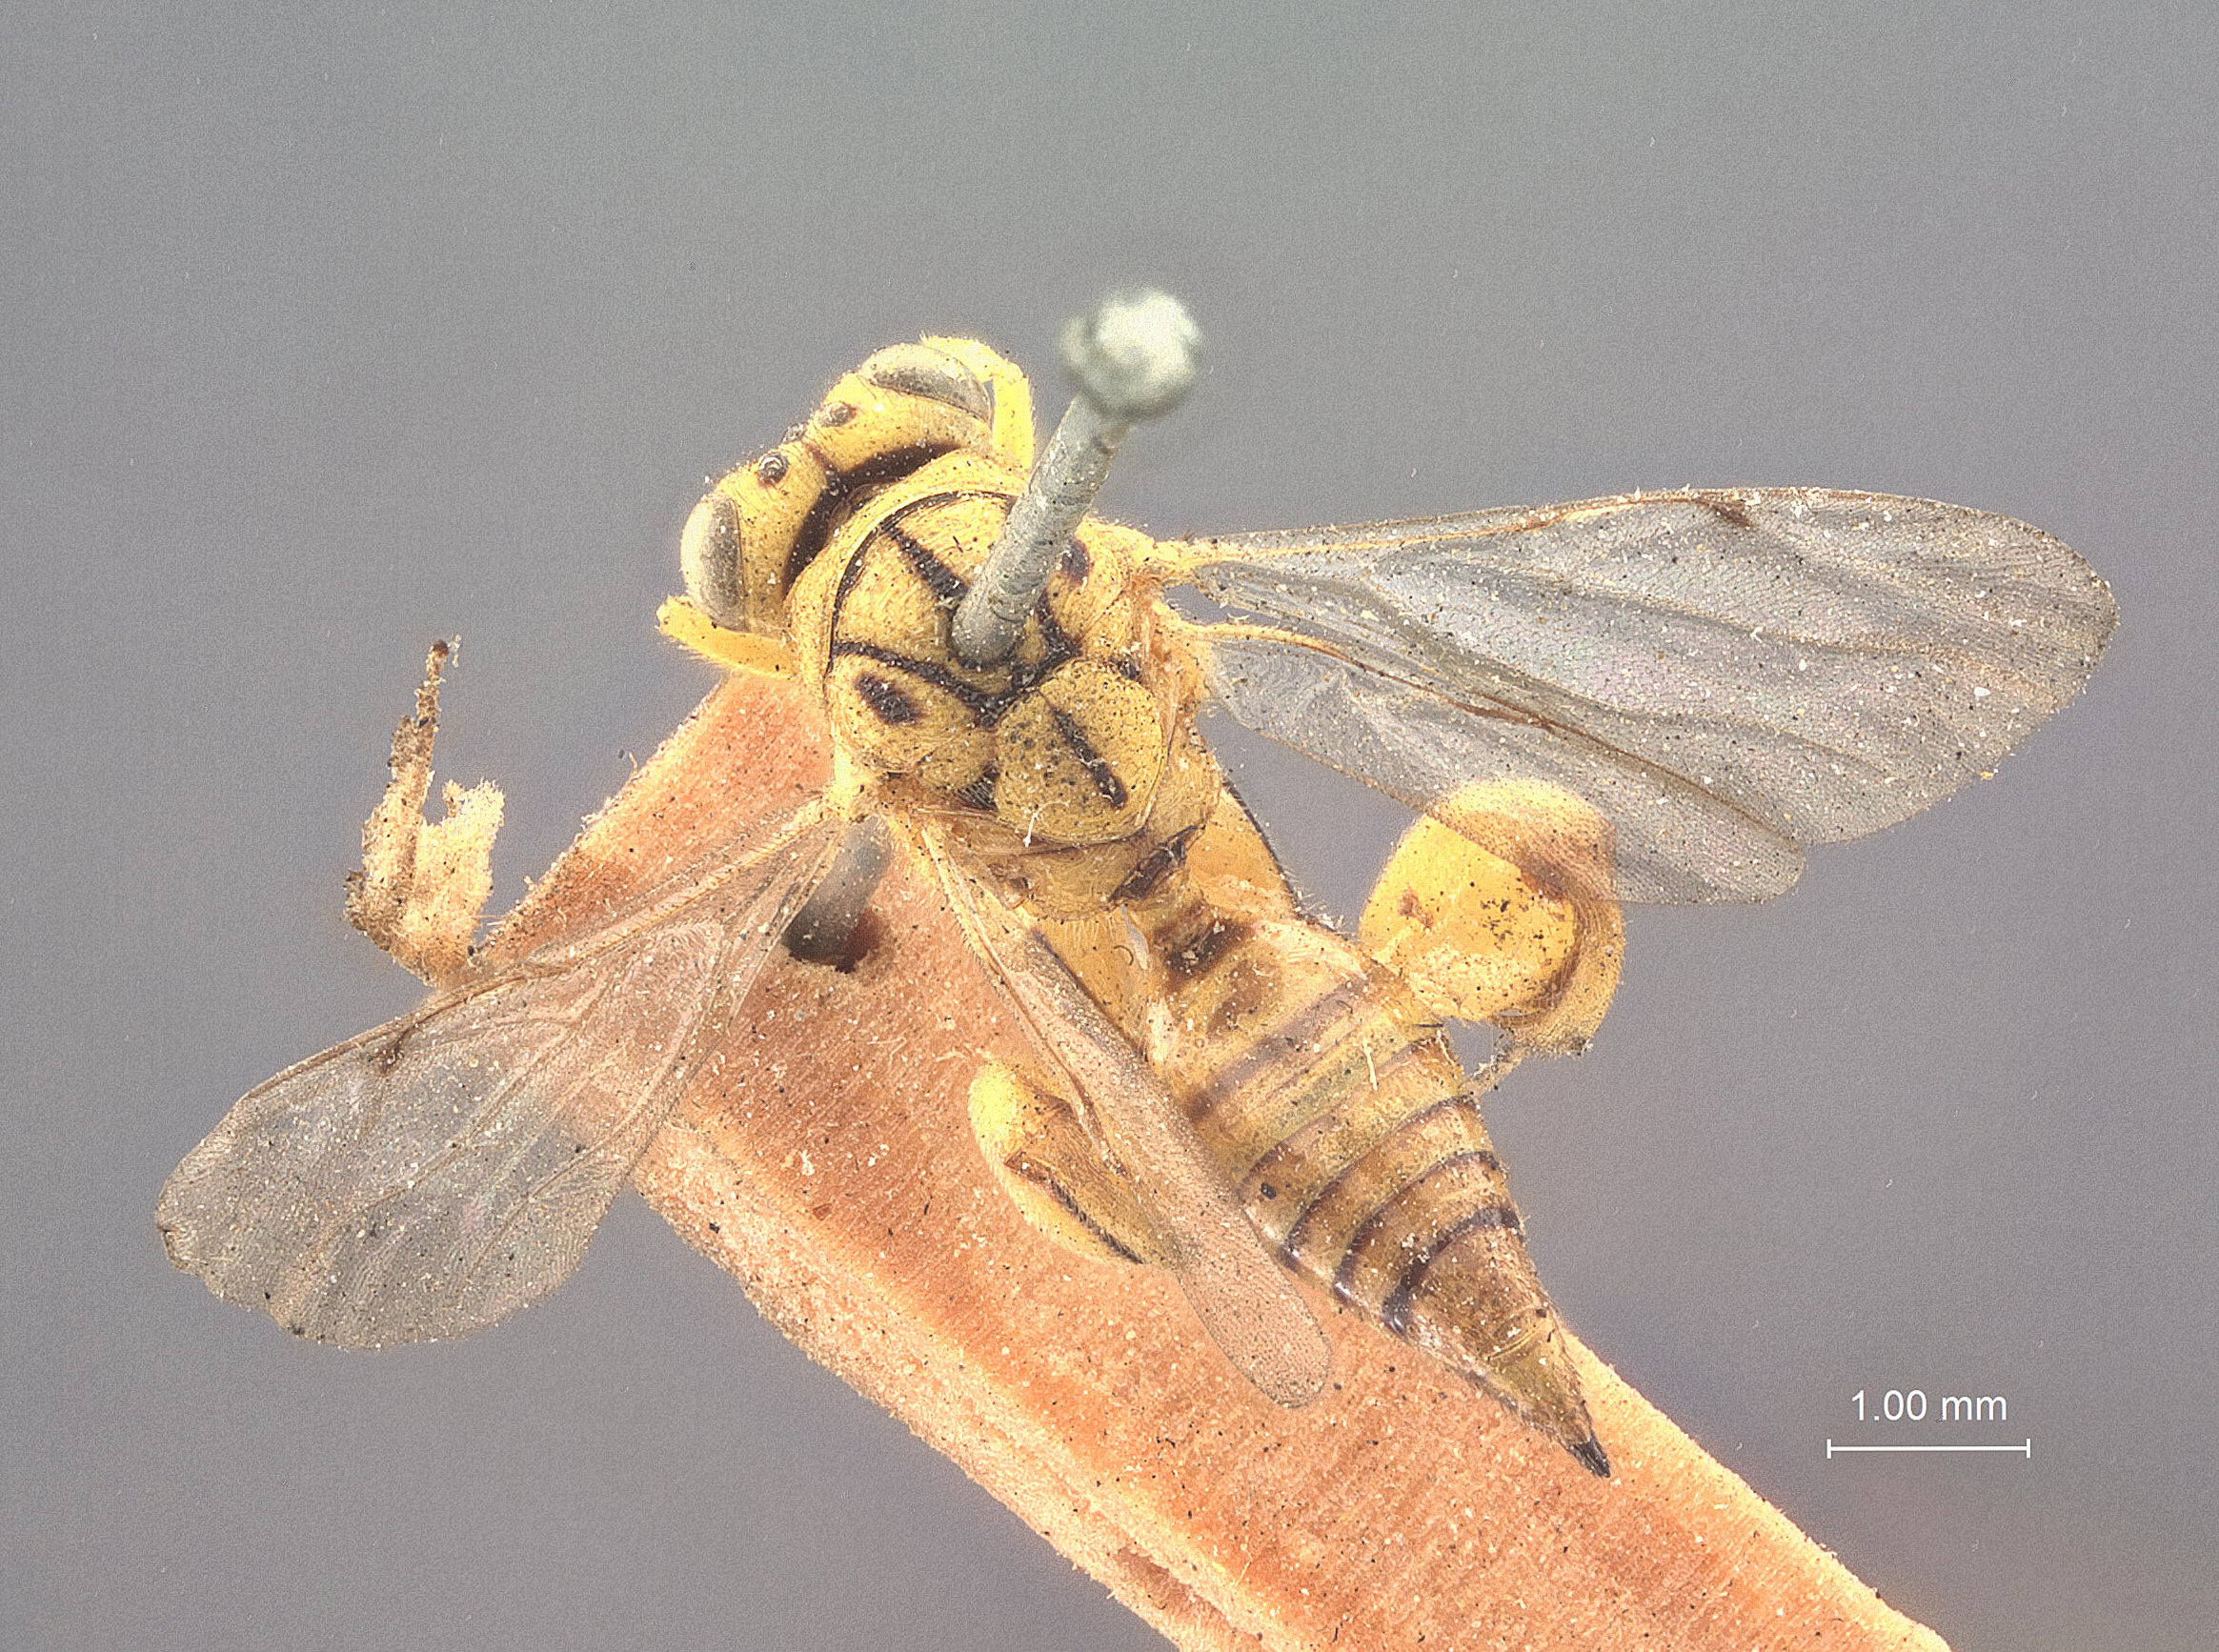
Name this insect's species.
Smicra mariae
